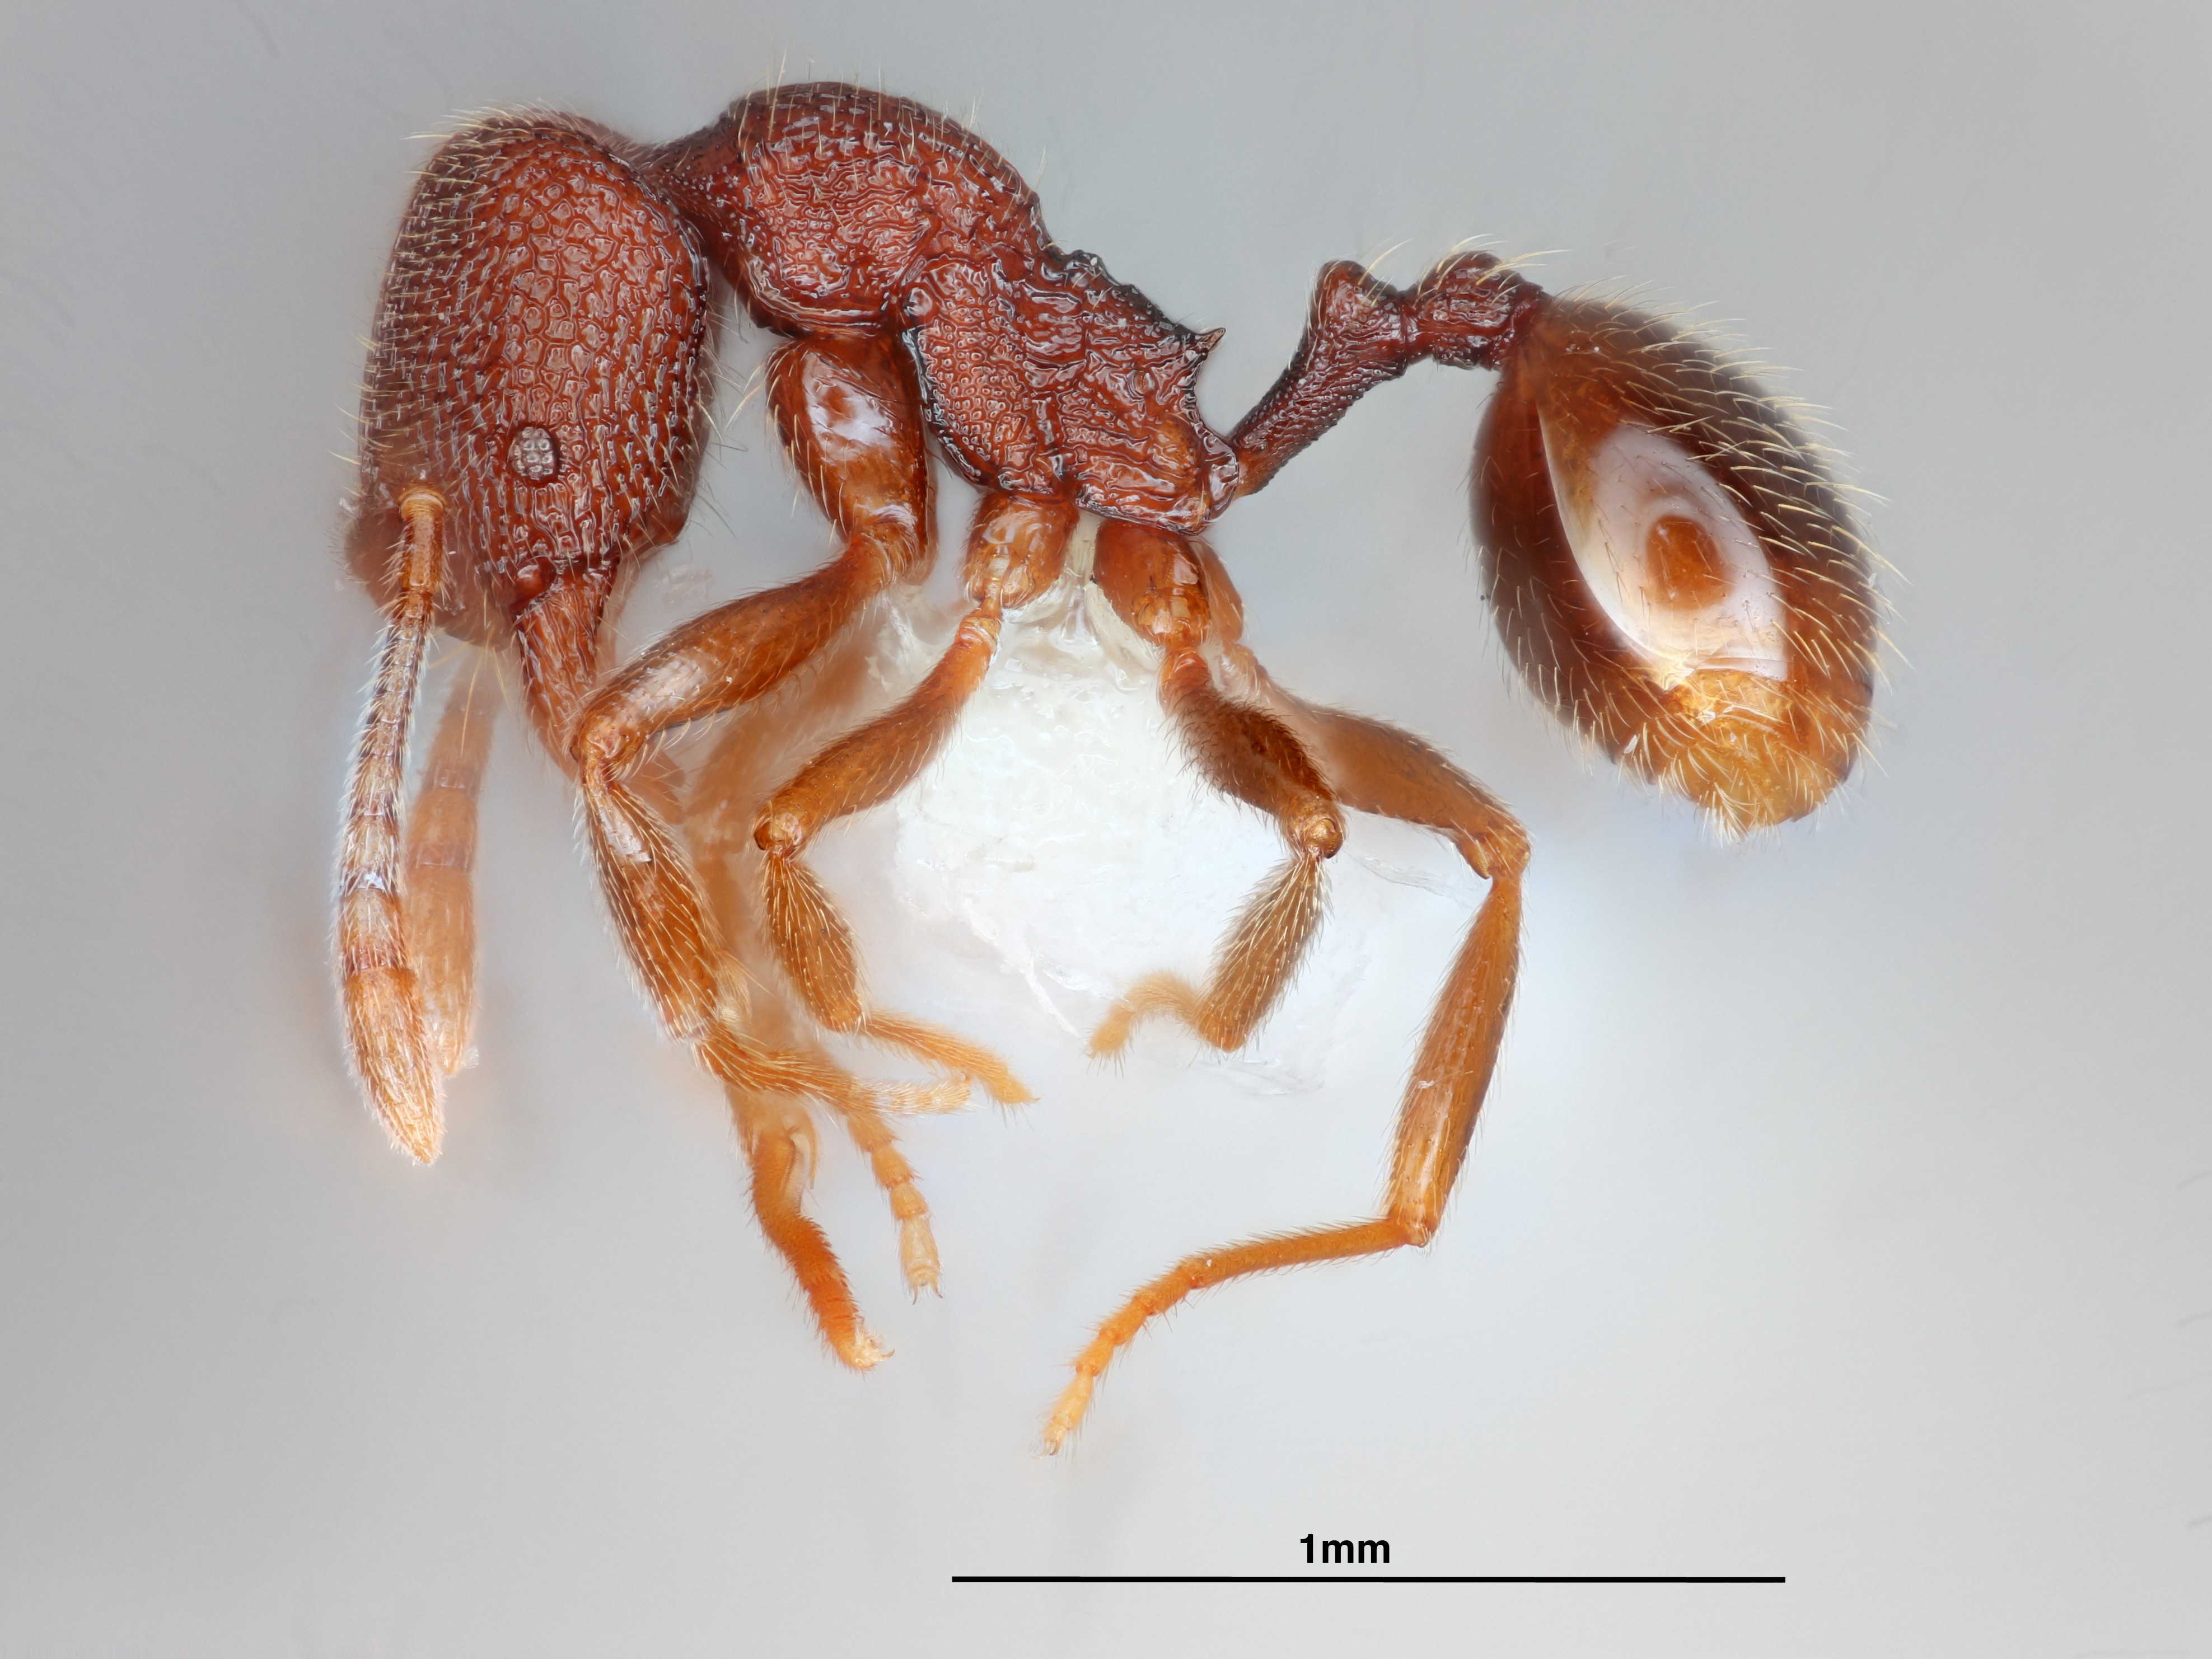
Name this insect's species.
Stenamma catracho
